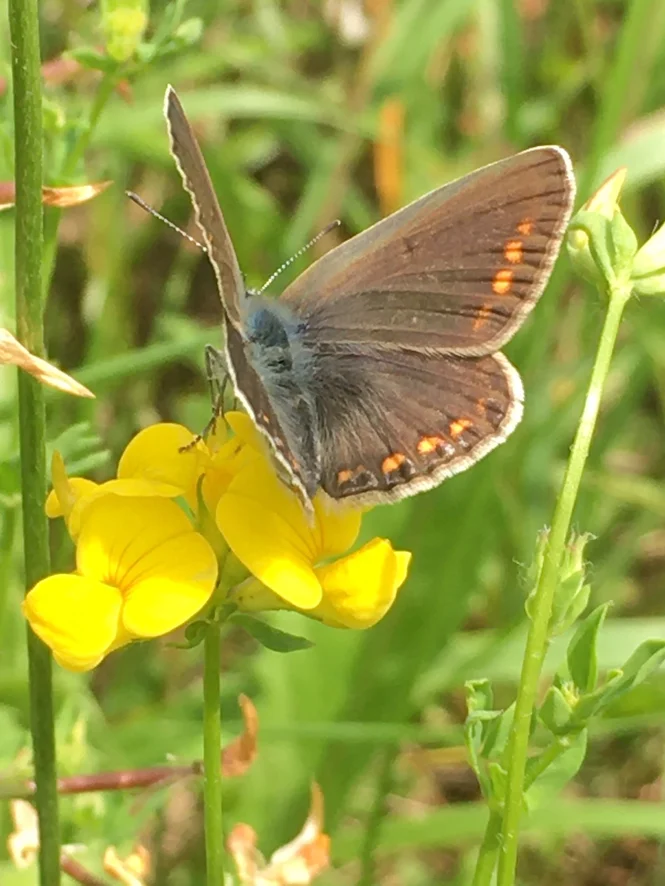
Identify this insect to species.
Polyommatus icarus
